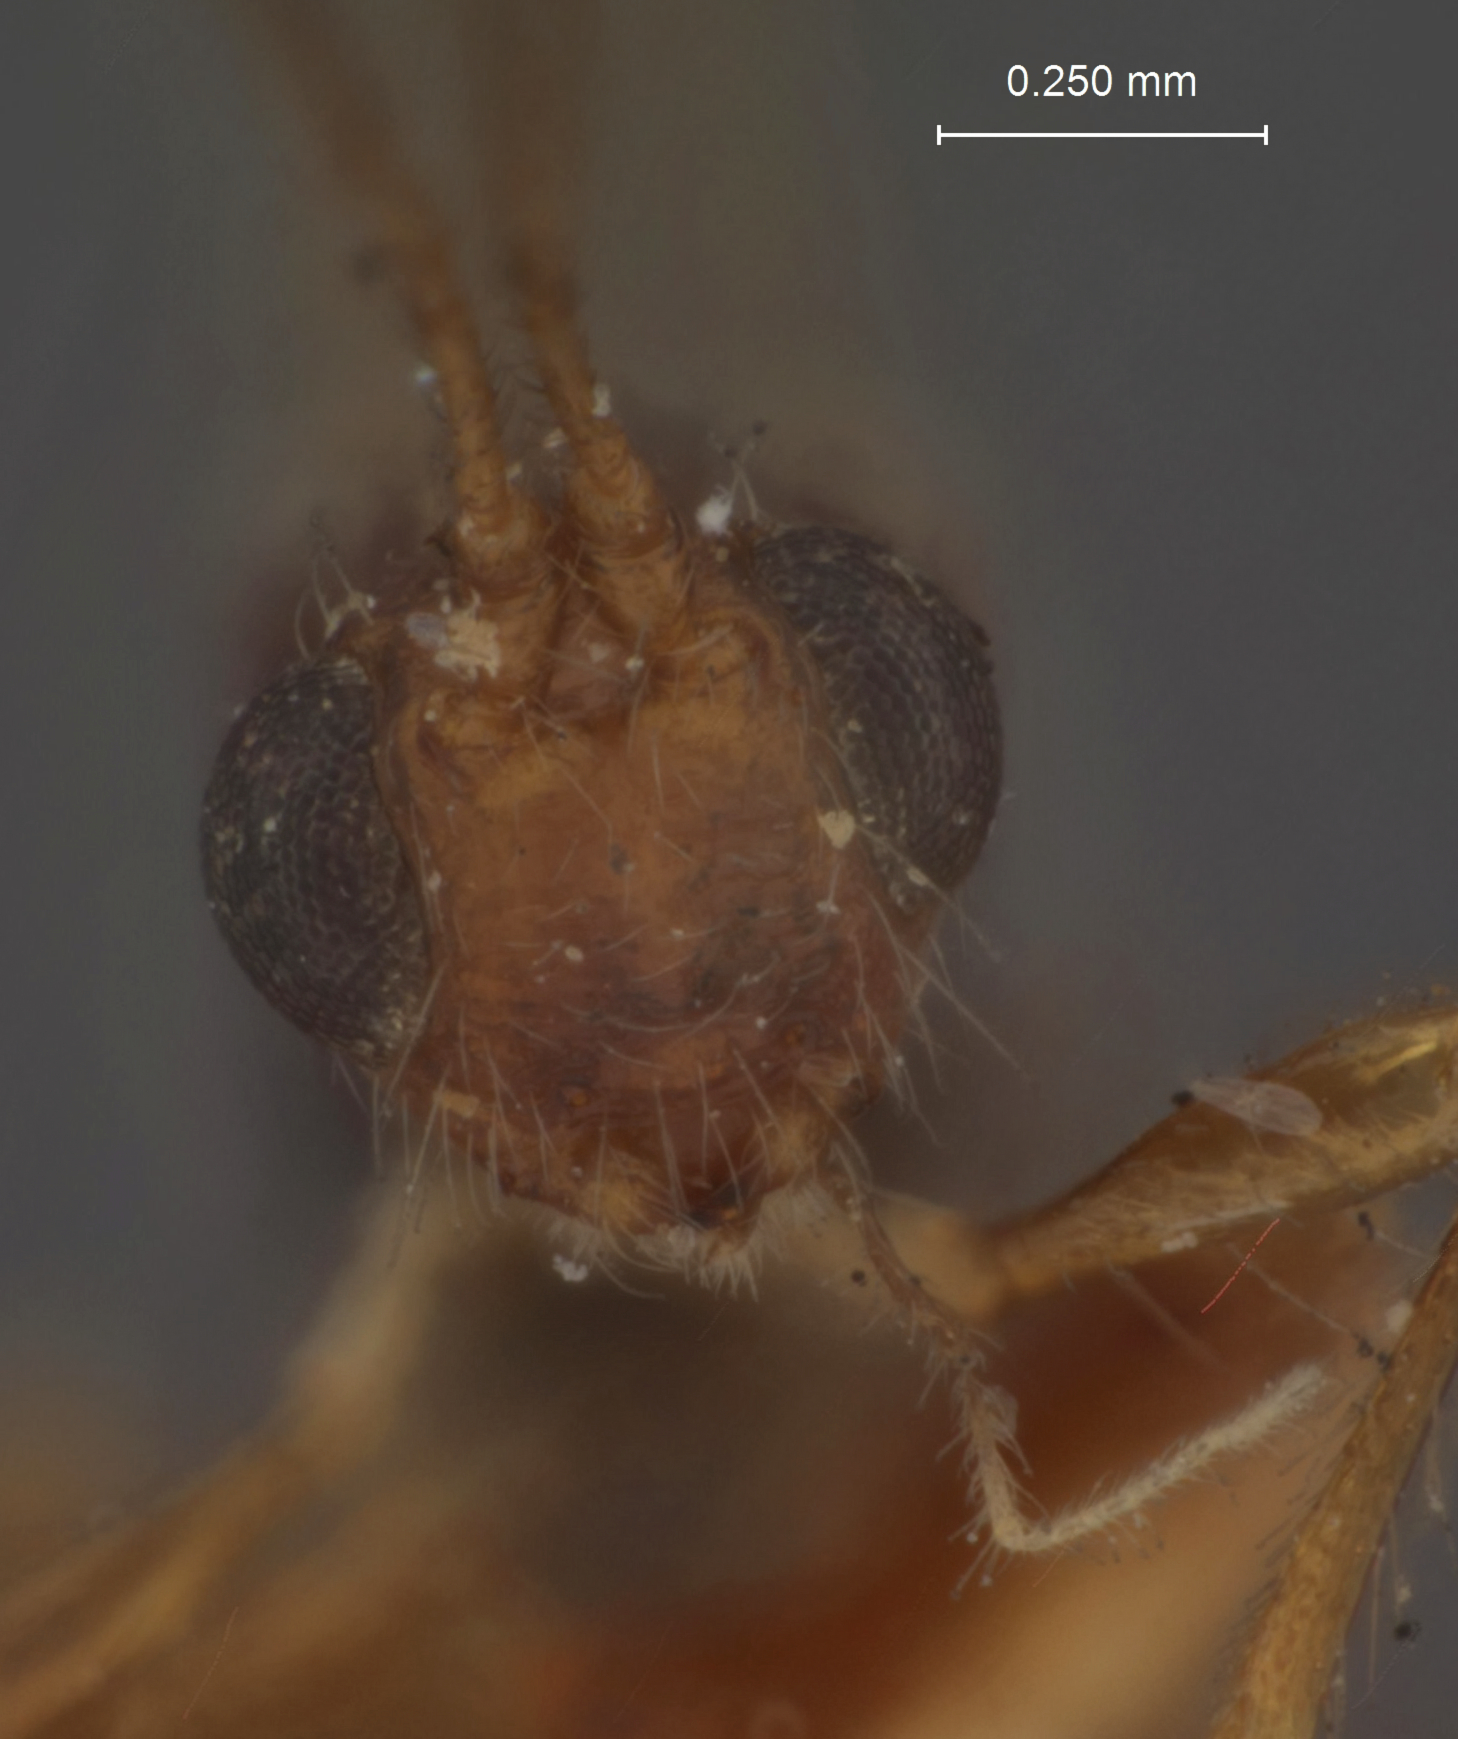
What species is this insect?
Spathius anytus
